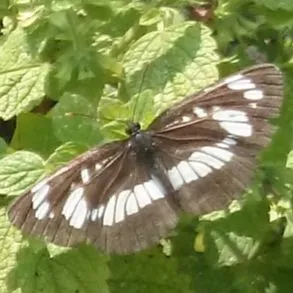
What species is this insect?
Neptis rivularis
